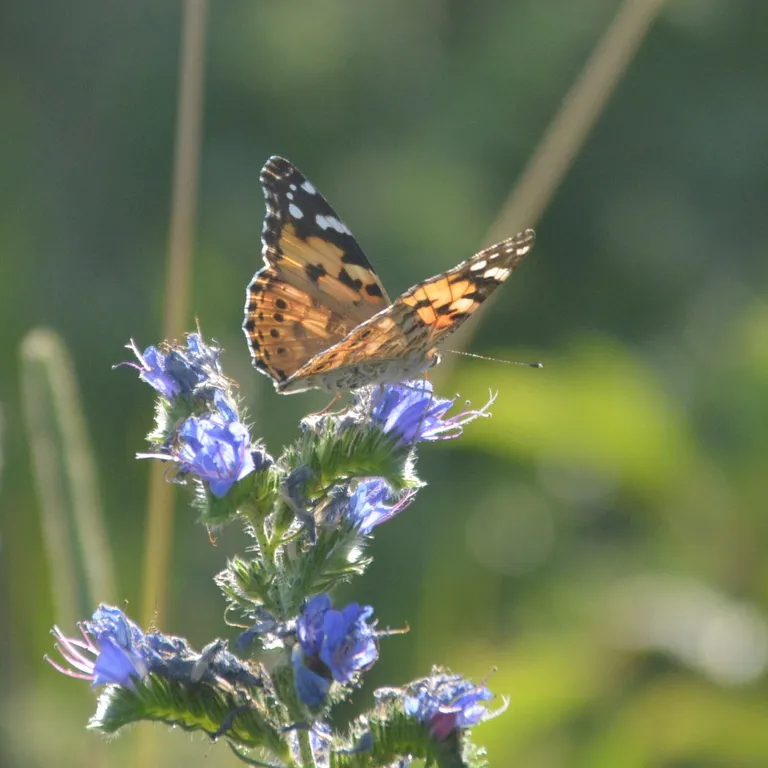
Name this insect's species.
Vanessa cardui
